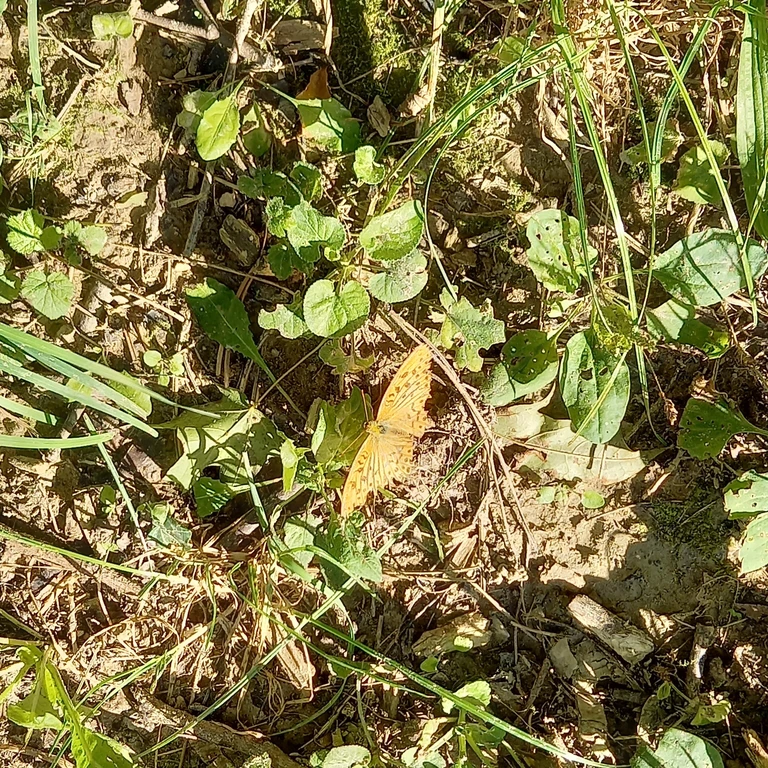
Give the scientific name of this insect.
Argynnis paphia
